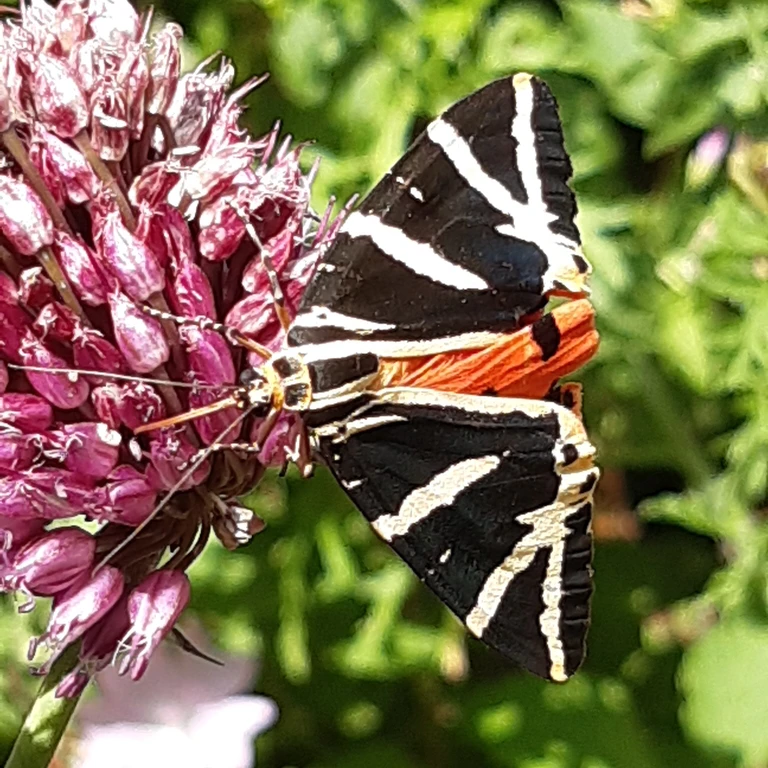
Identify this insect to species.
Euplagia quadripunctaria
